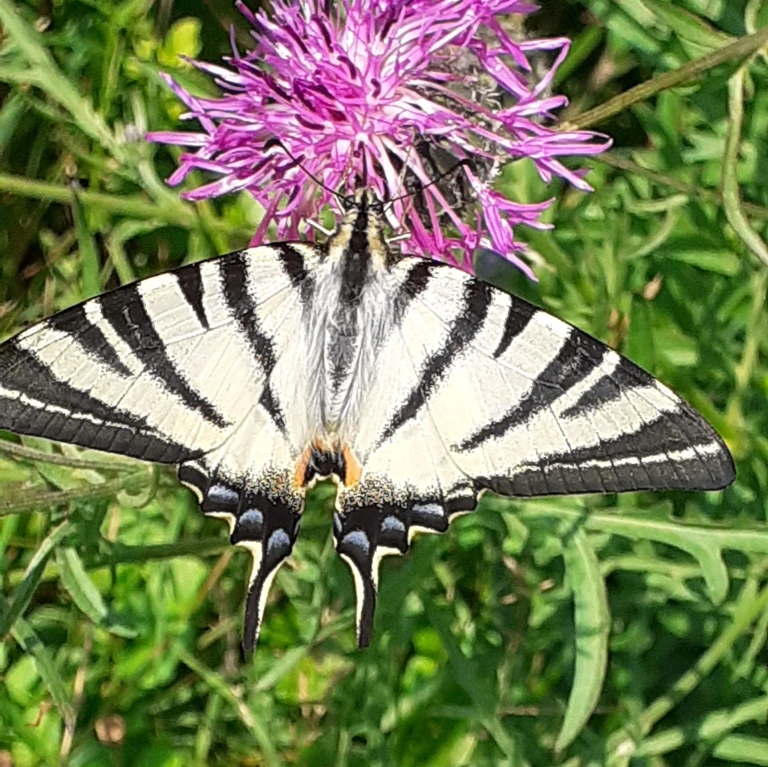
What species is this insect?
Iphiclides podalirius
